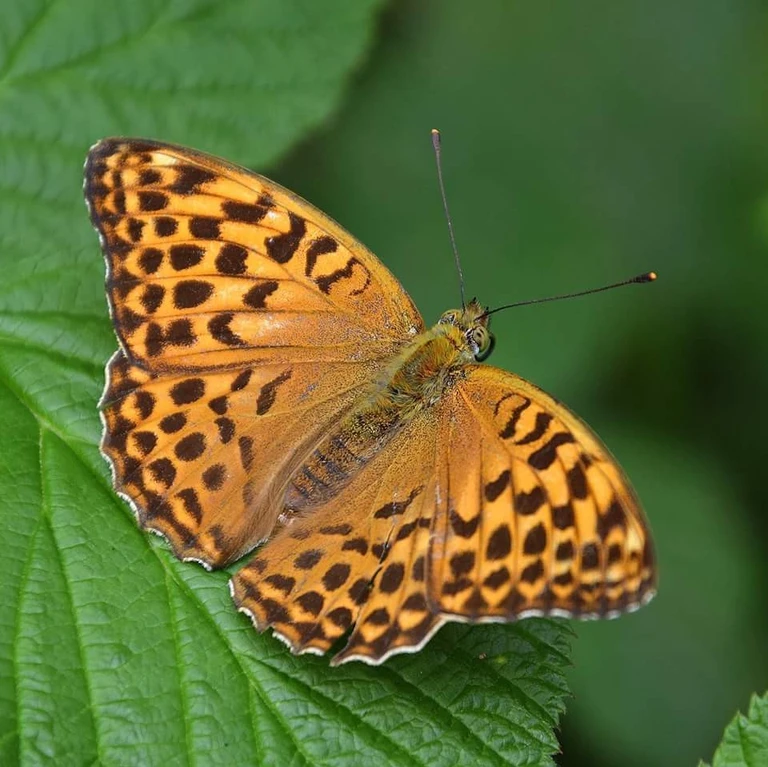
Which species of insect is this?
Argynnis paphia
